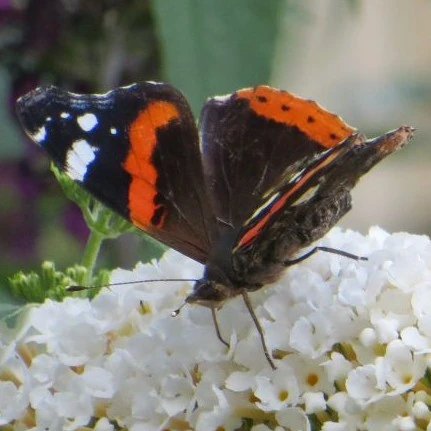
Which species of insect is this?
Vanessa atalanta
